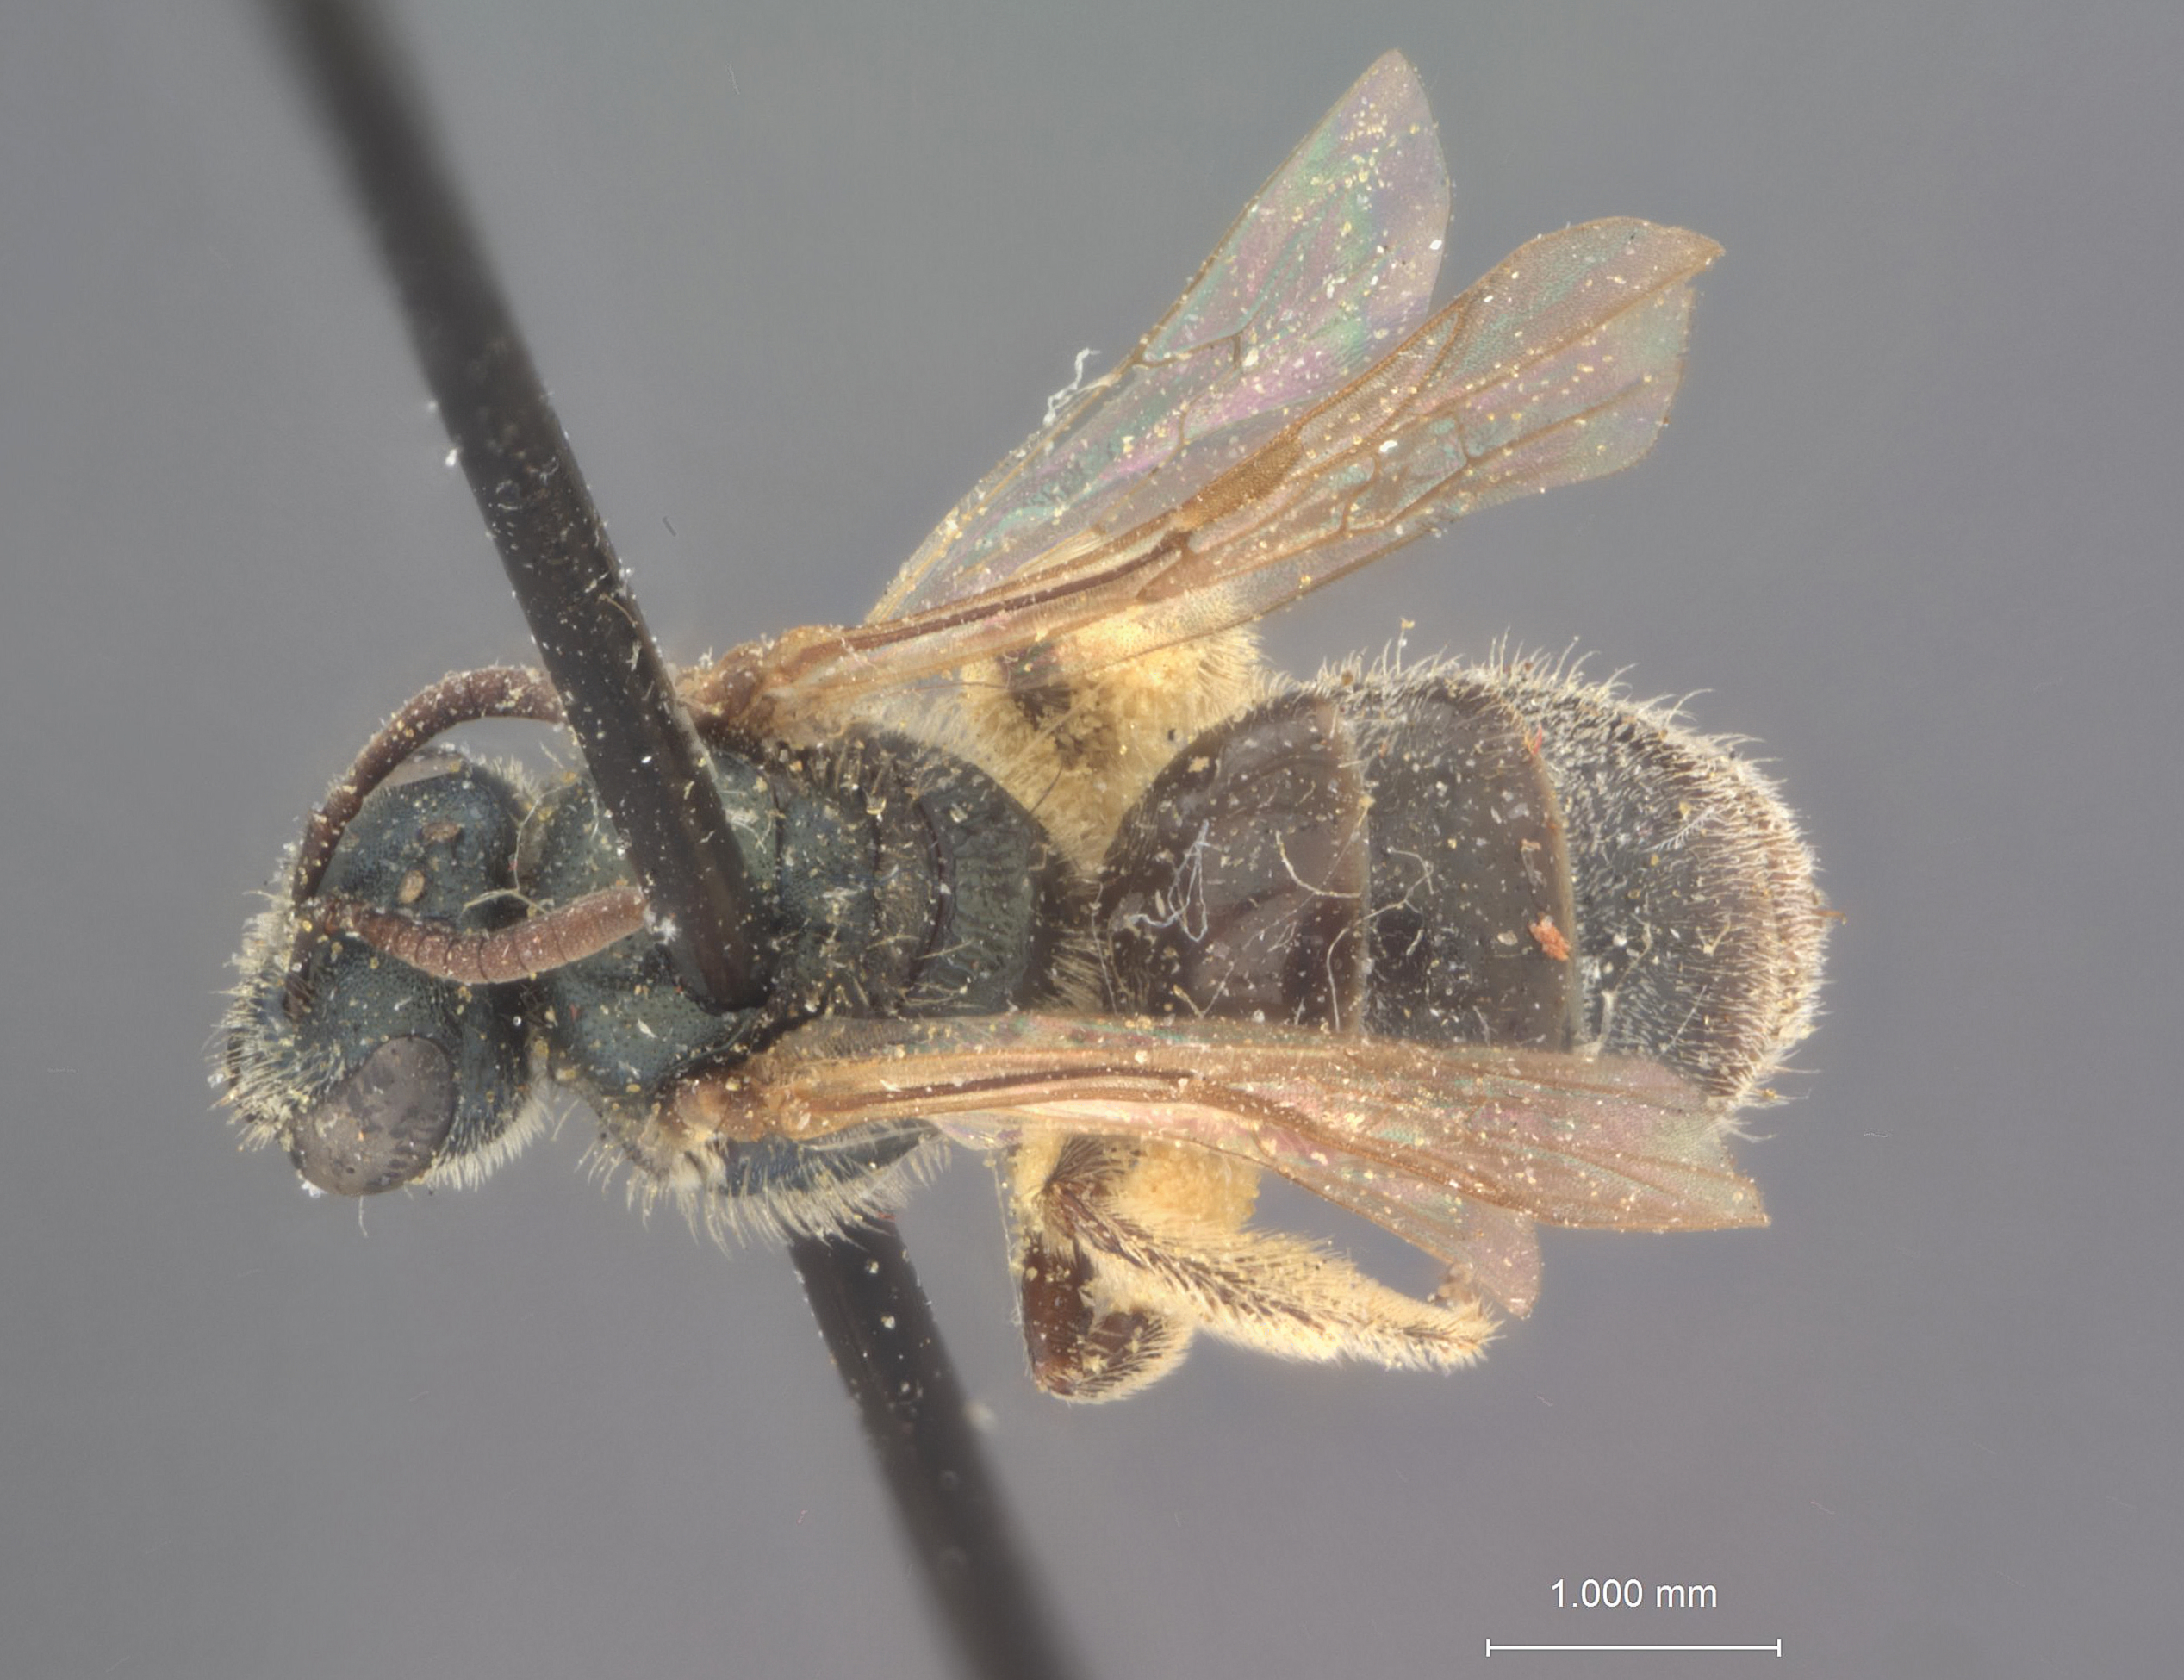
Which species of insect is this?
Halictus viridatus
